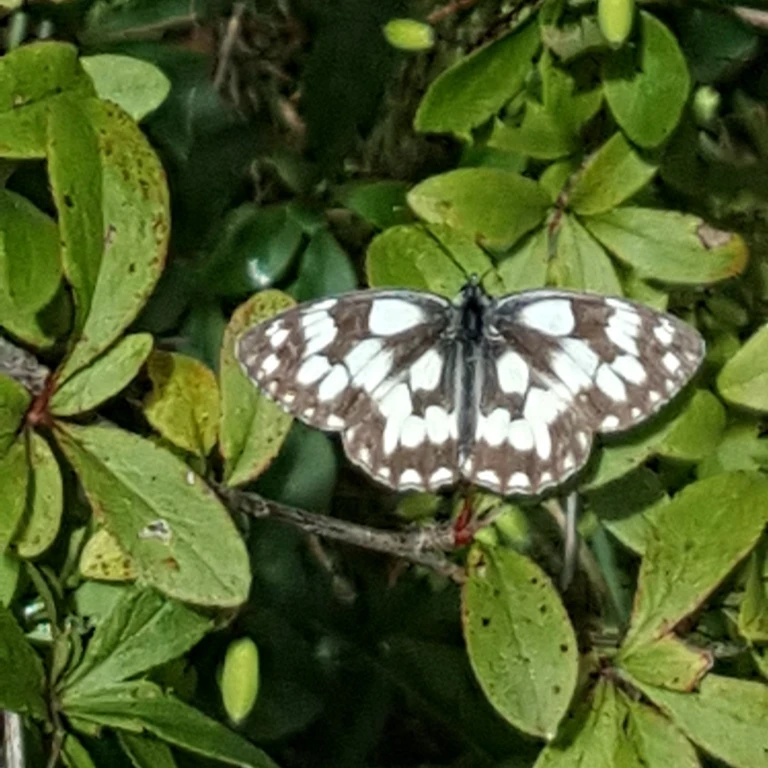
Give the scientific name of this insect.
Melanargia galathea
